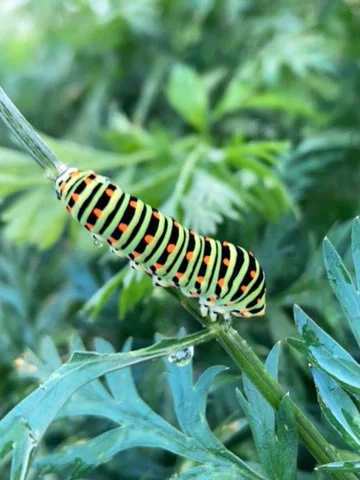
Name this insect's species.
Papilio machaon
